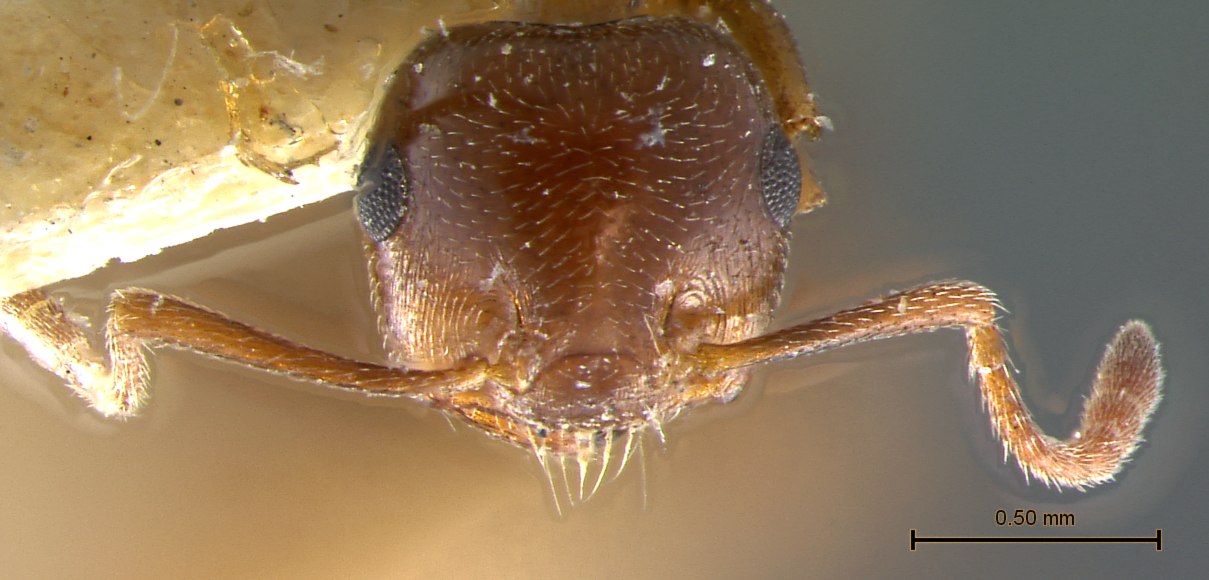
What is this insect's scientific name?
Crematogaster auberti
